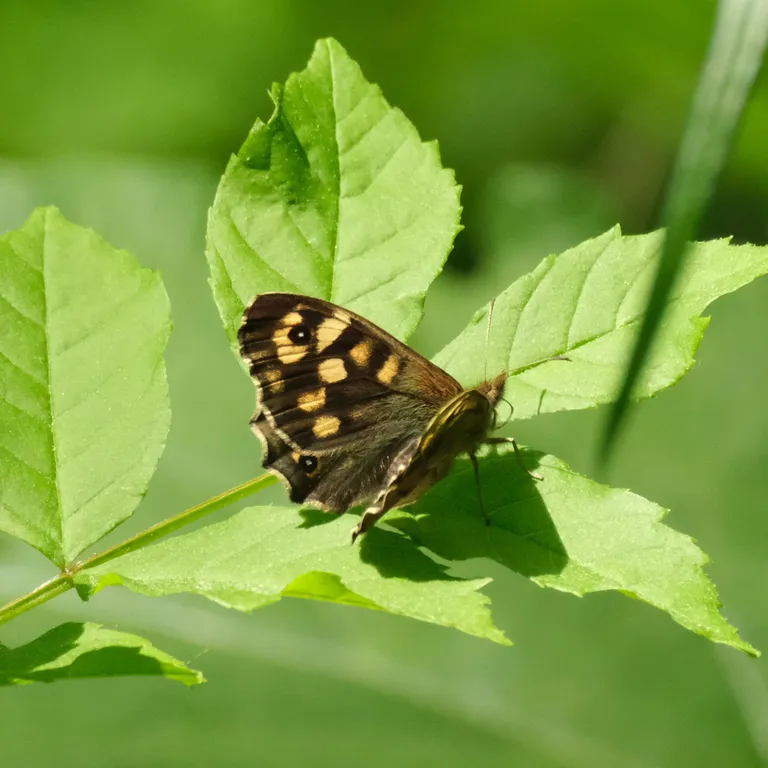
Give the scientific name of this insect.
Pararge aegeria
